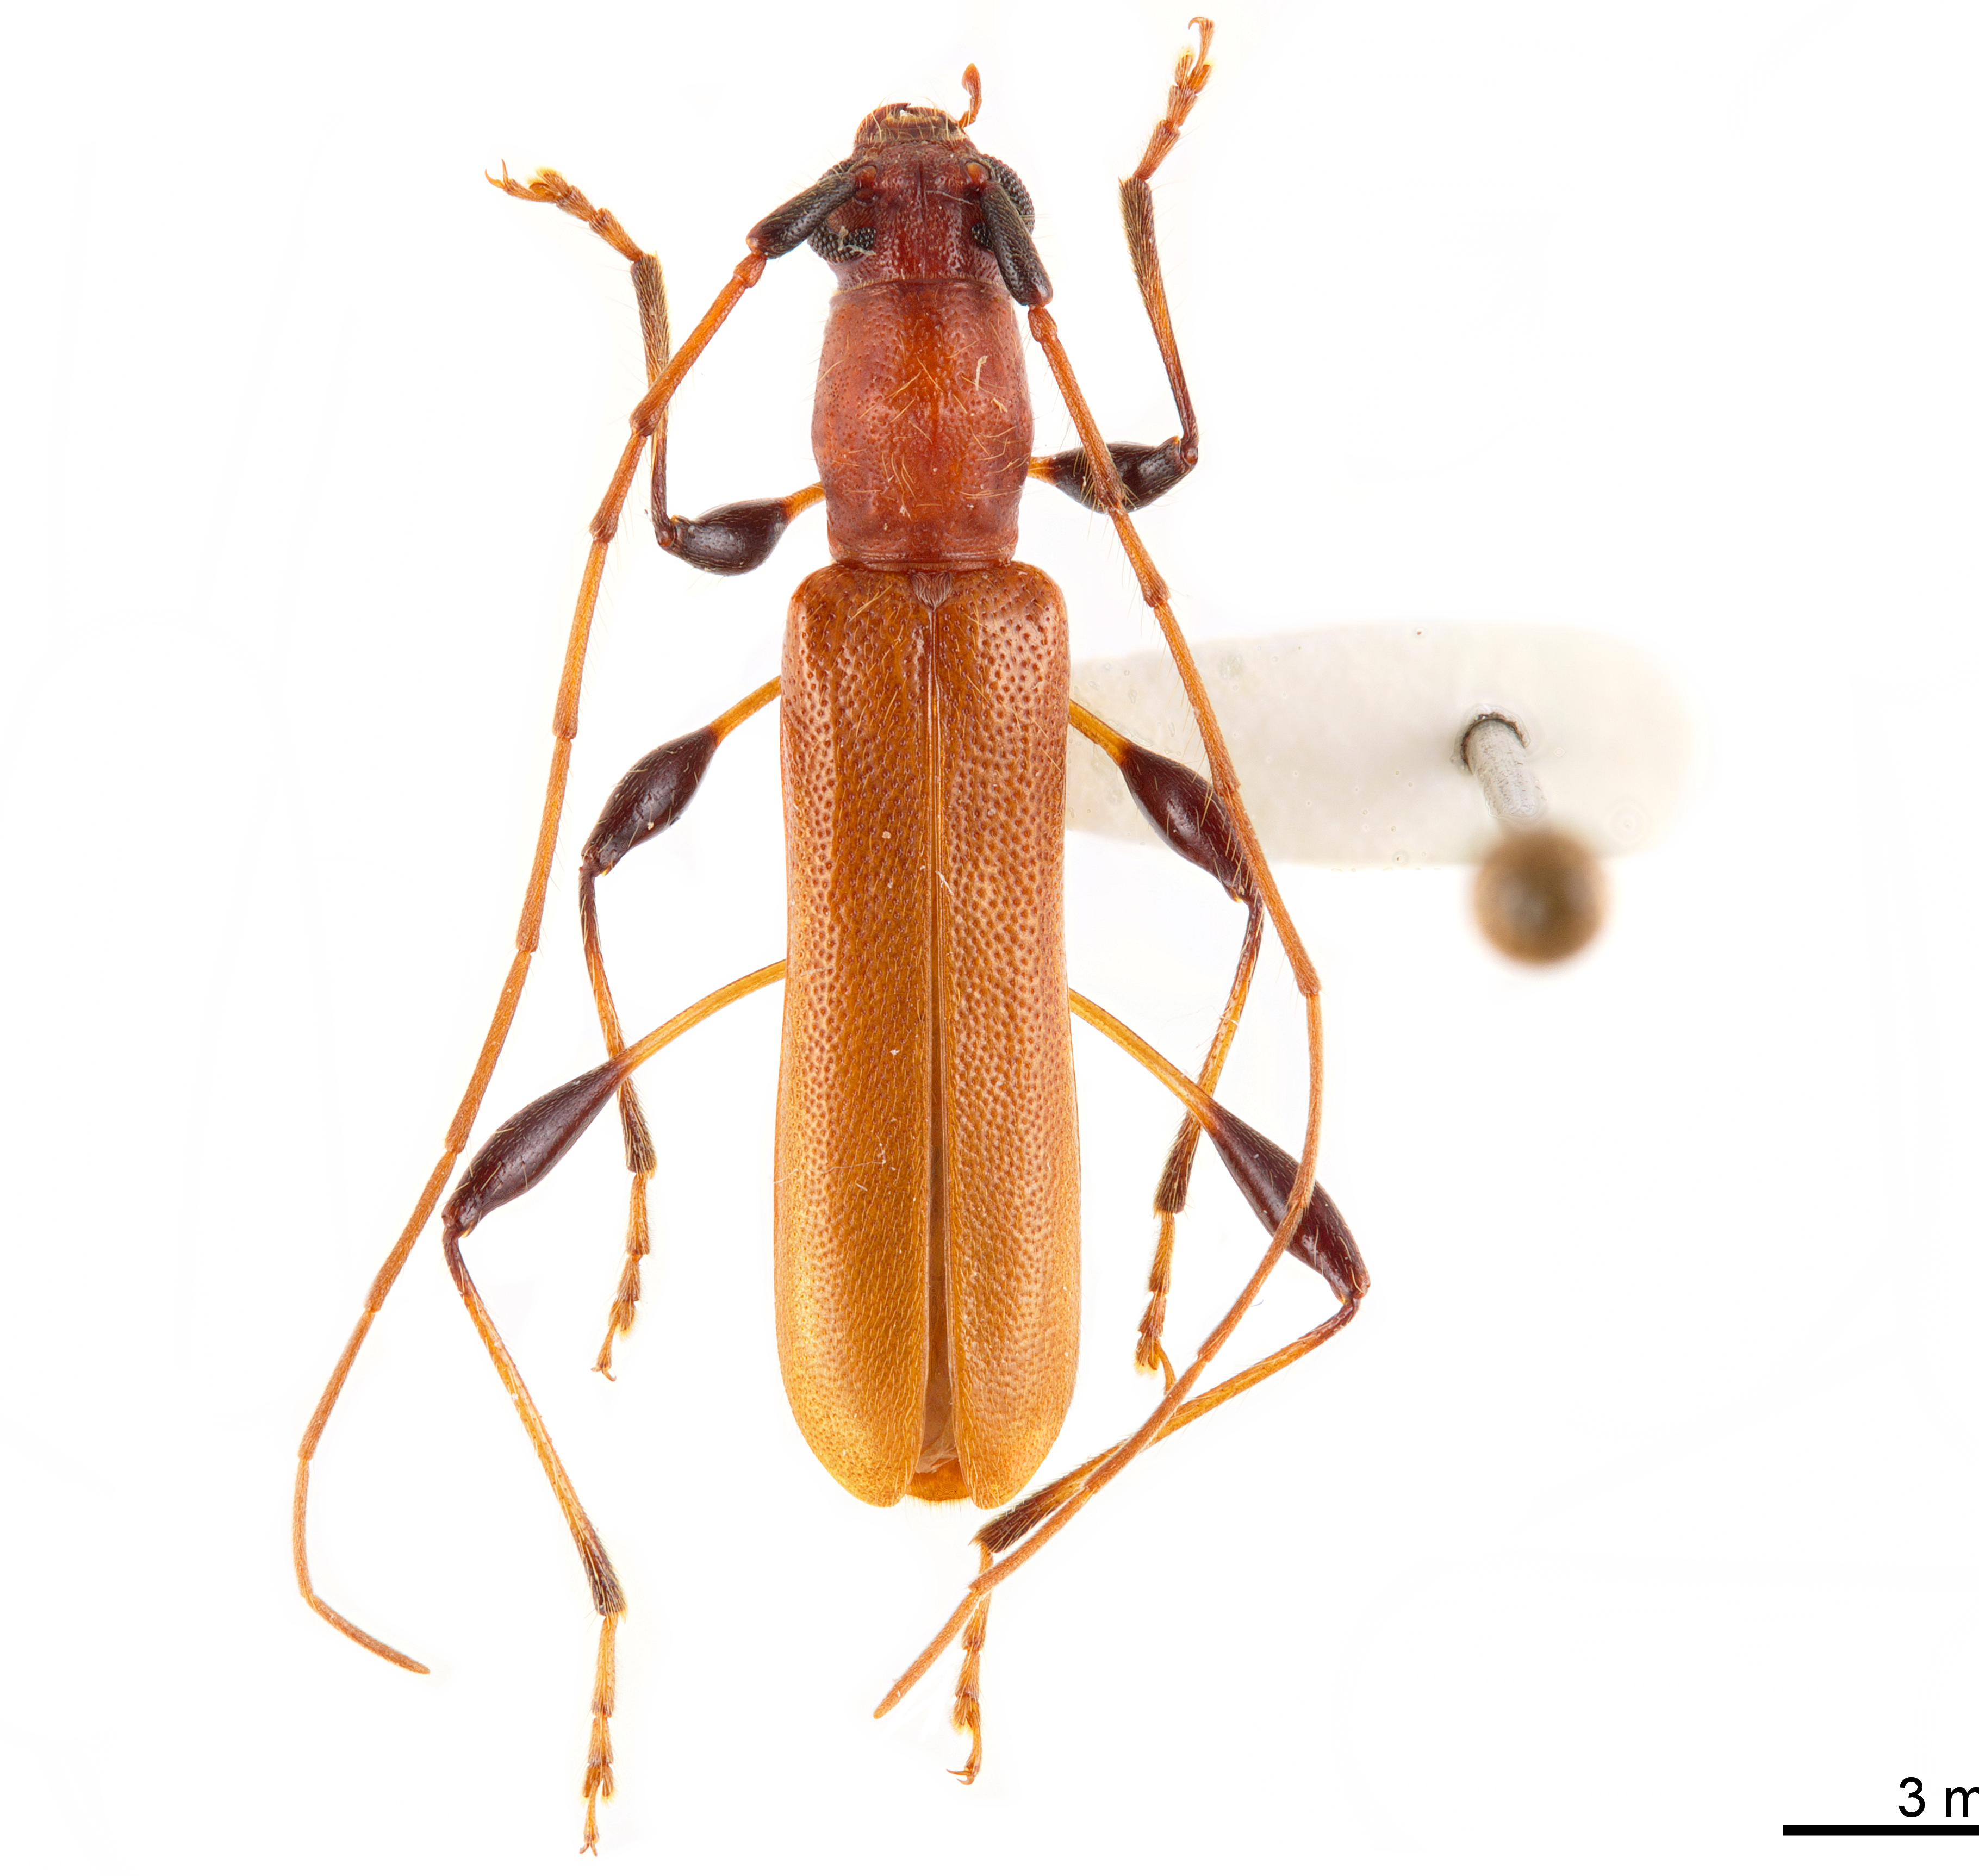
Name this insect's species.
Stenodryas clavigera
